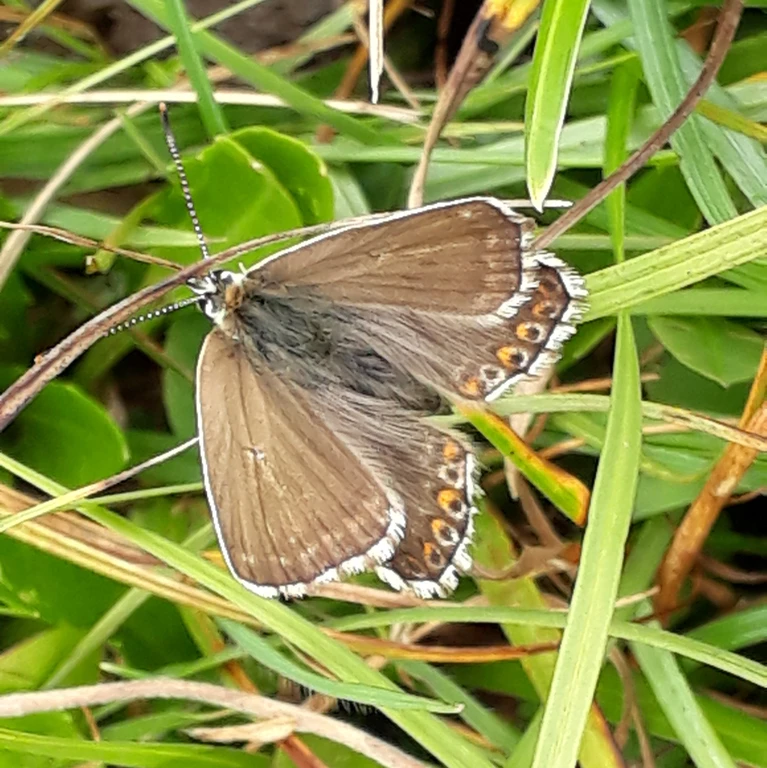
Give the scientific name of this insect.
Lysandra coridon
